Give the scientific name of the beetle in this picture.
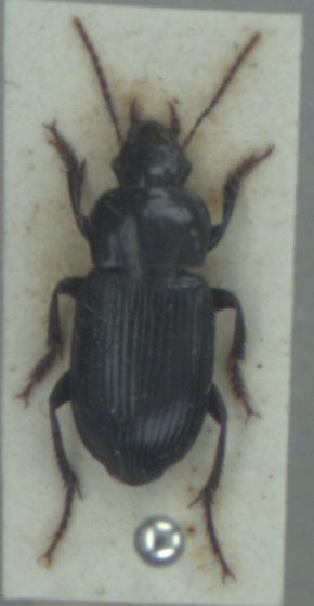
Harpalus rufipalpis
